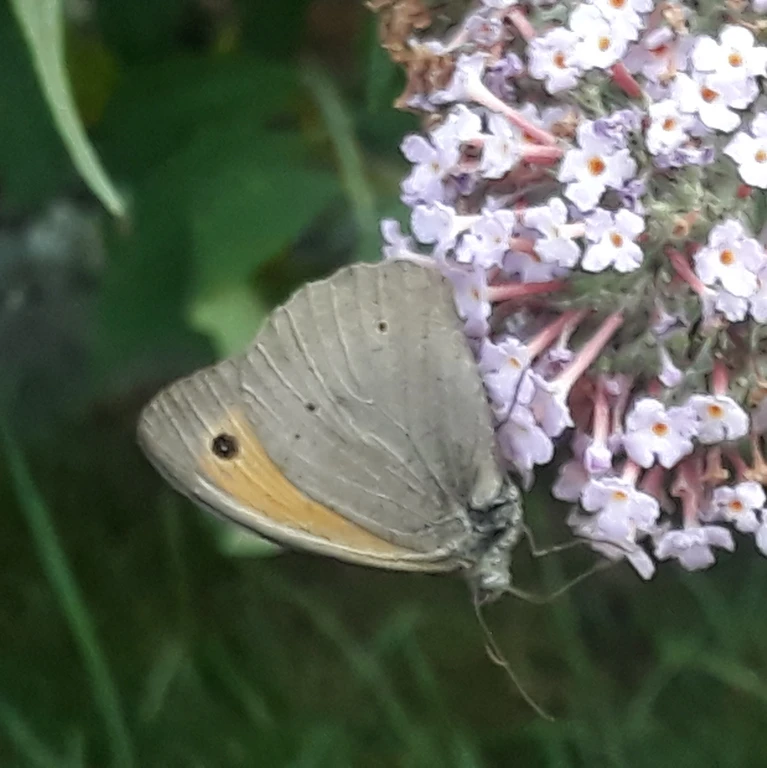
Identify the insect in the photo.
Maniola jurtina
